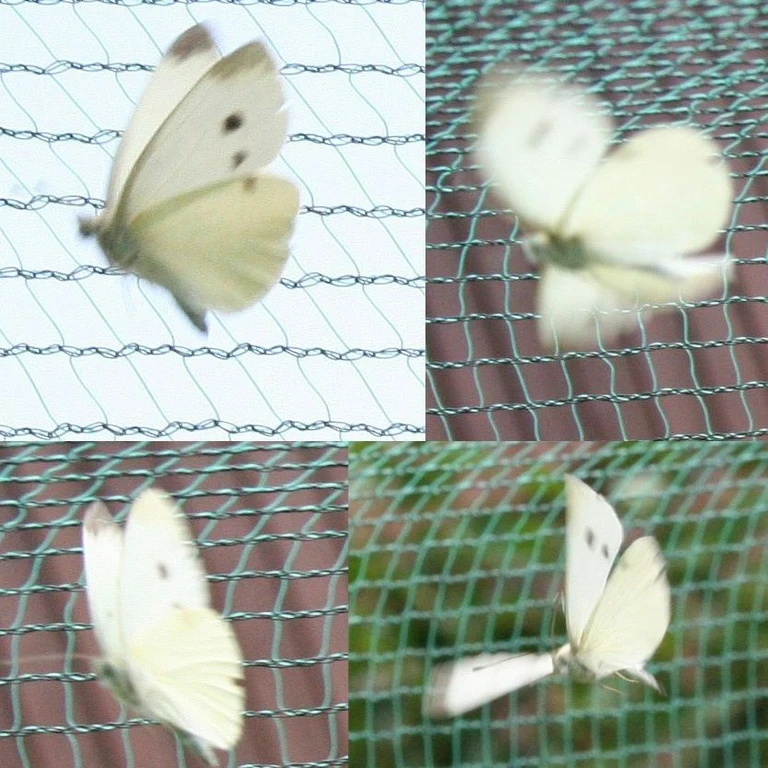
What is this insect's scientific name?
Pieris rapae
